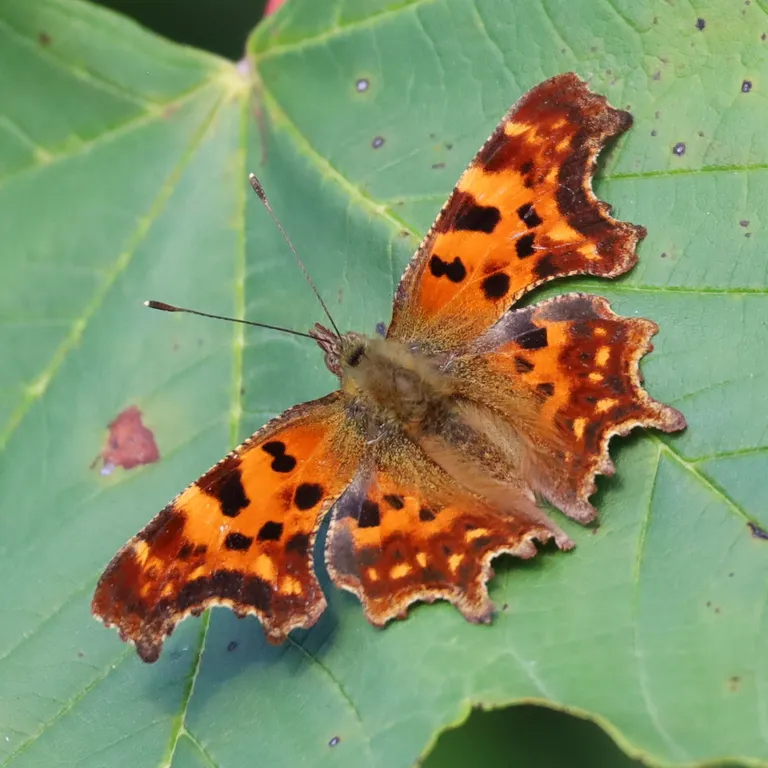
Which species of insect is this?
Polygonia c-album
